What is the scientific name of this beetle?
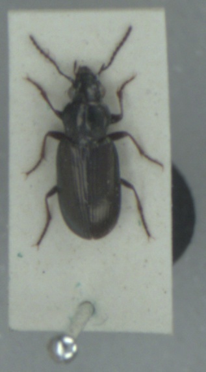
Pogonus littoralis
